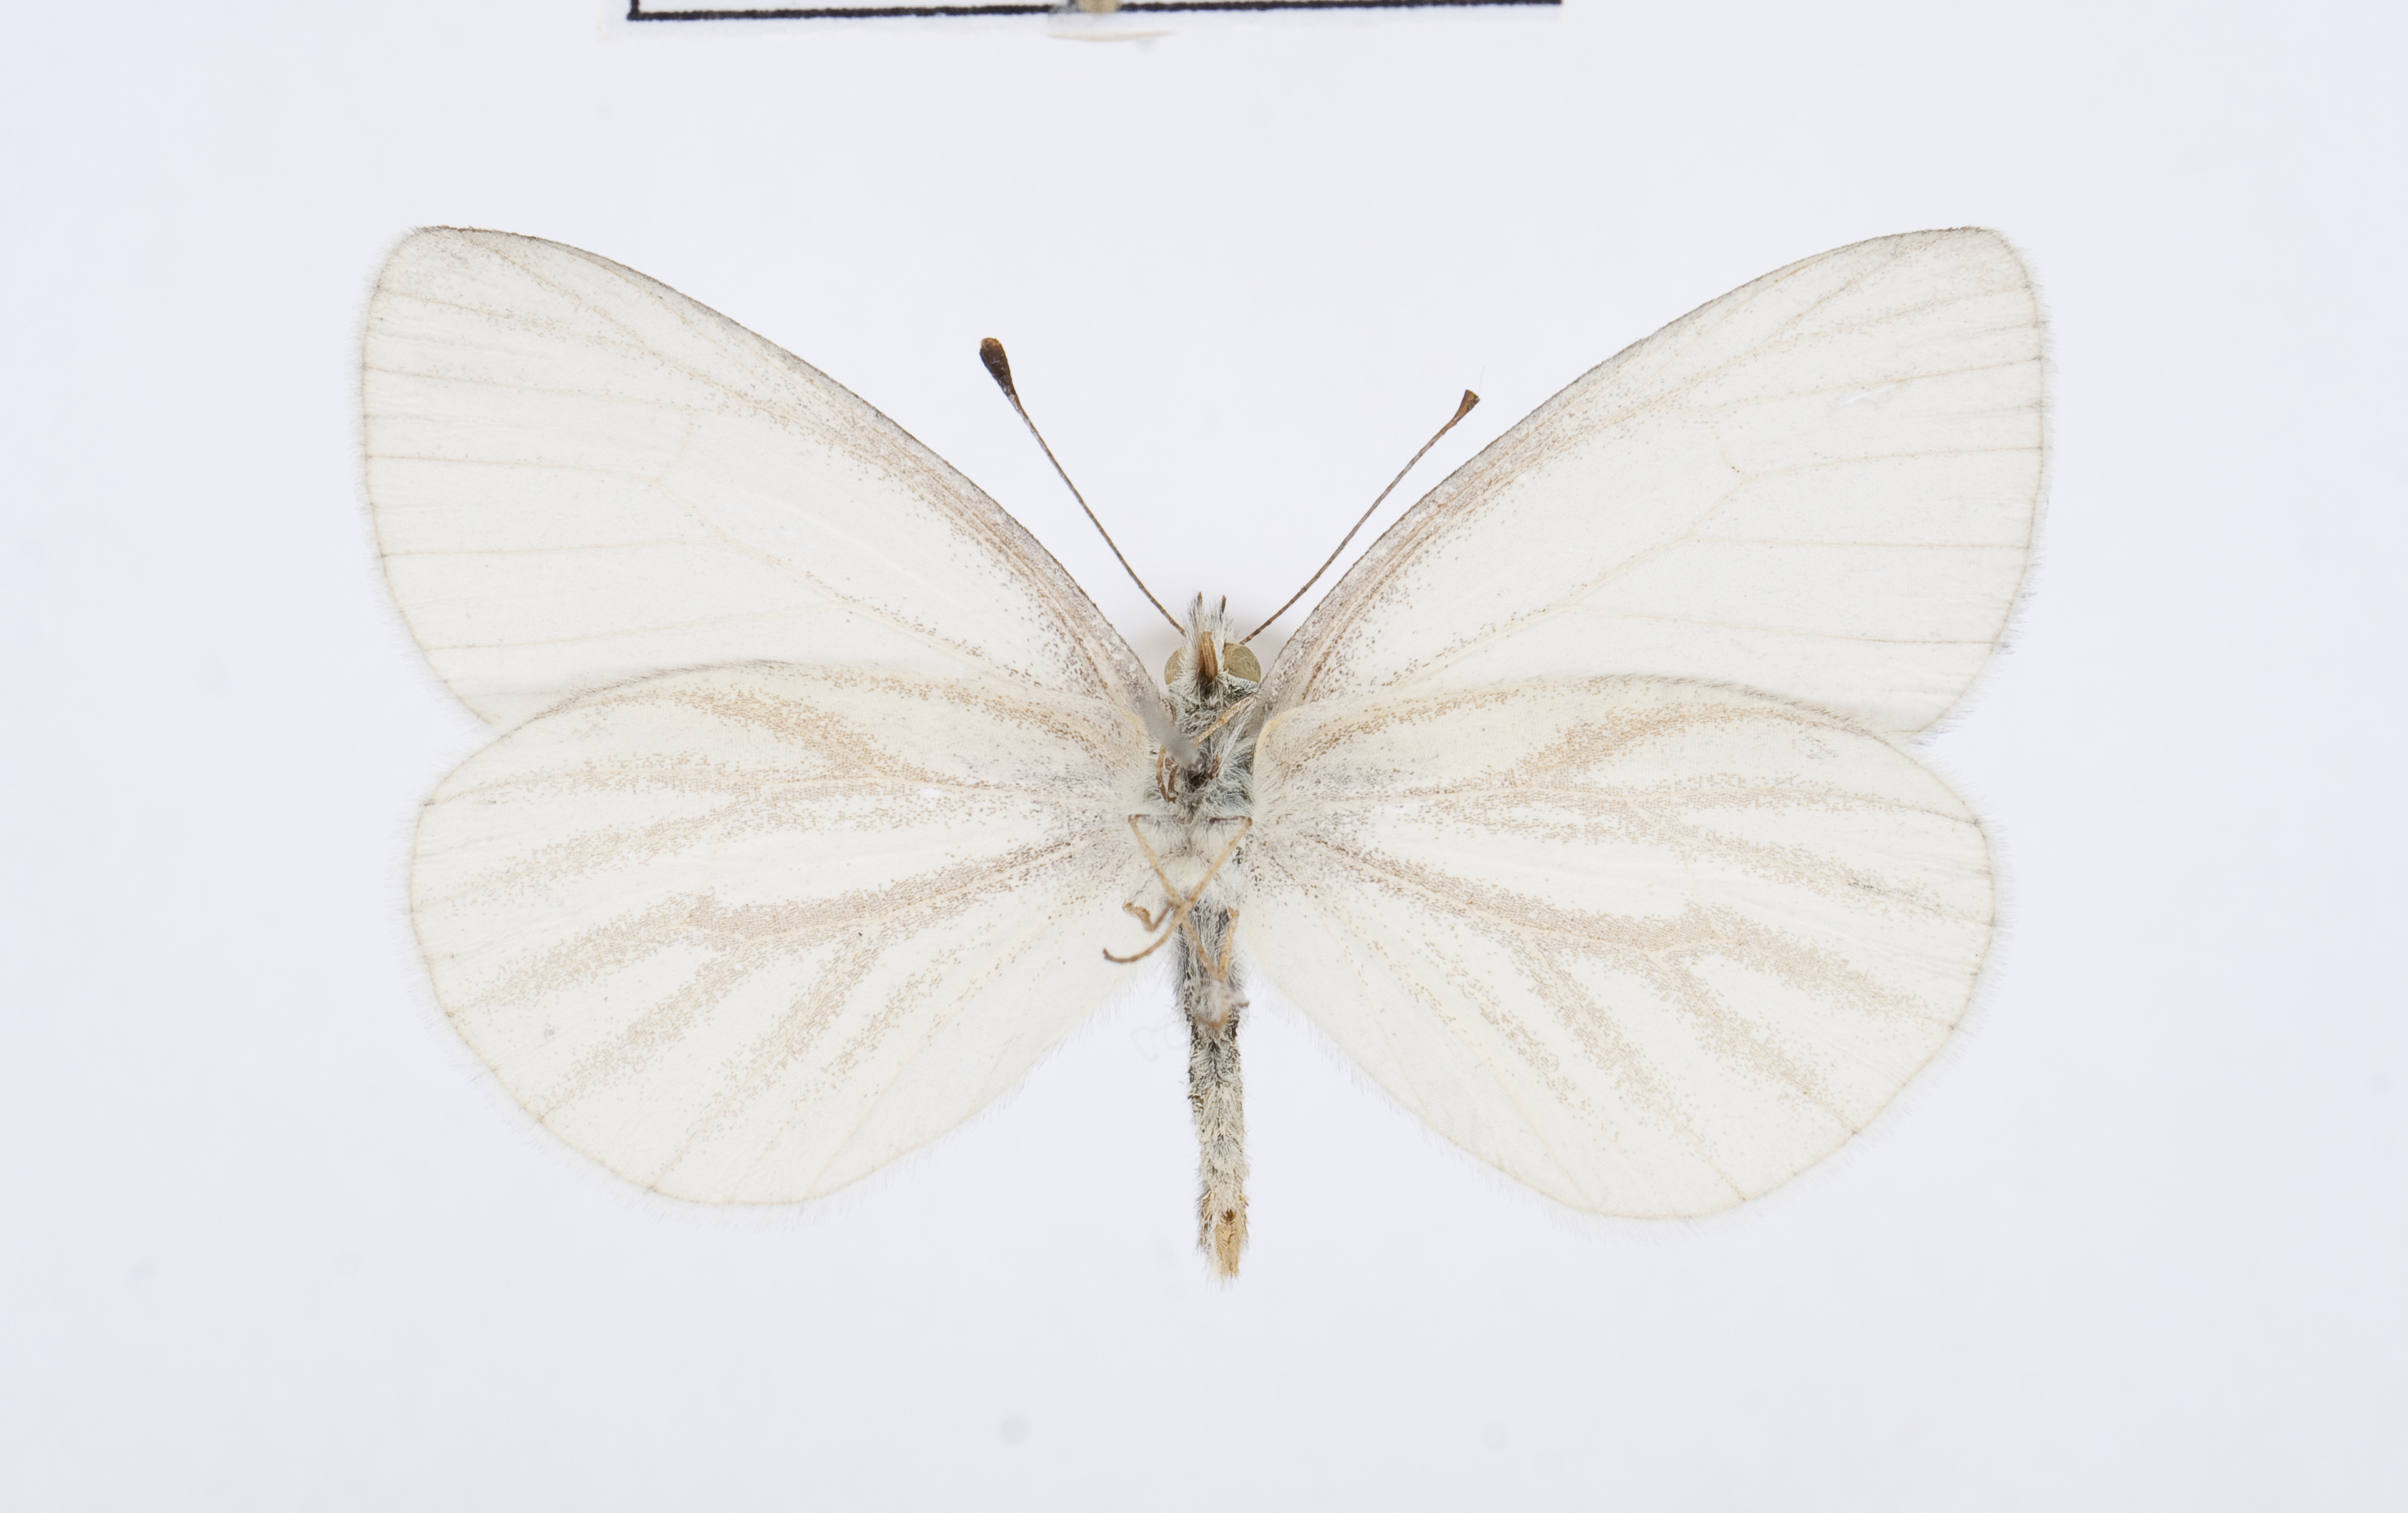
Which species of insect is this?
Pieris virginiensis
